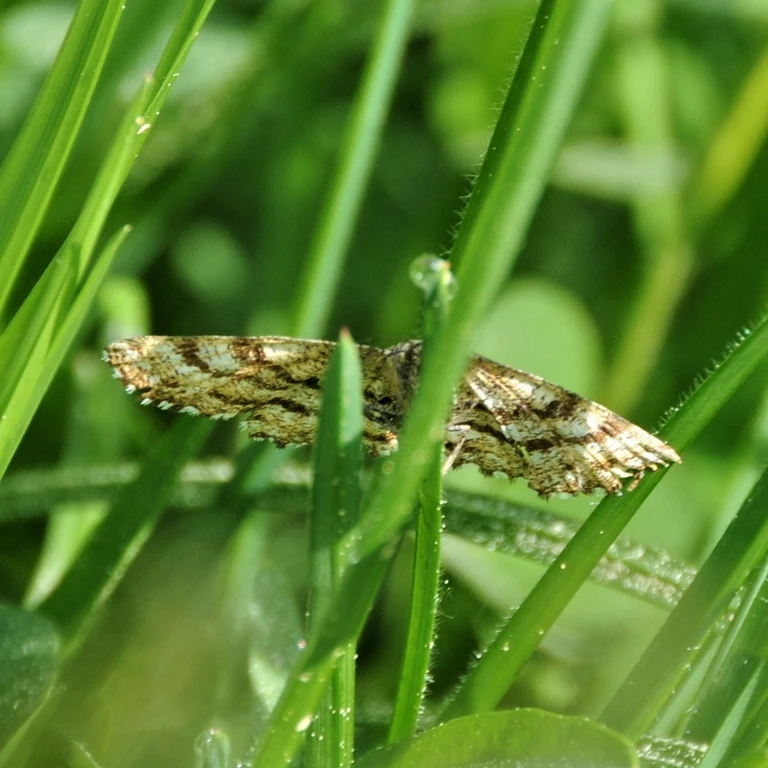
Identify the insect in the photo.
Ematurga atomaria
